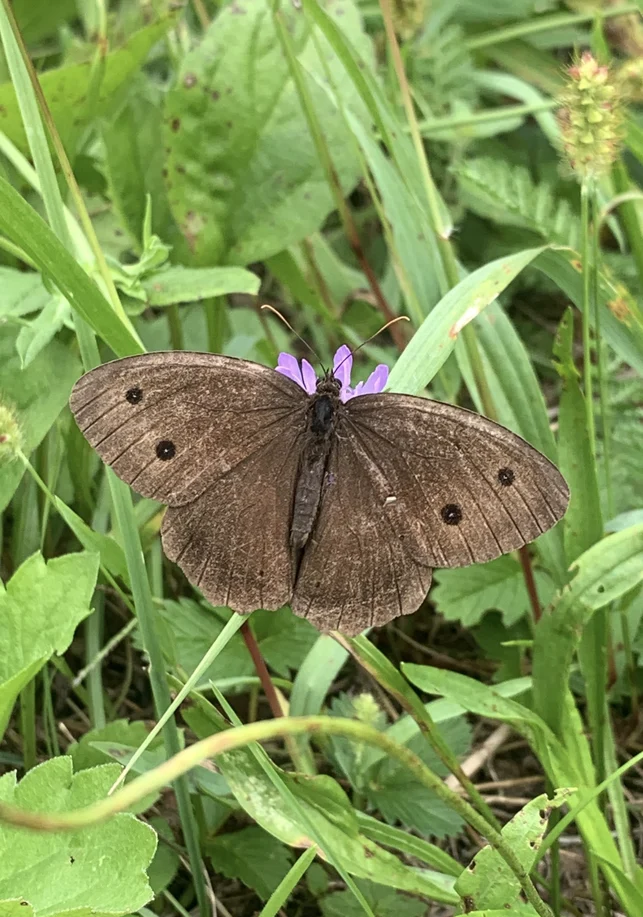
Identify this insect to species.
Minois dryas
